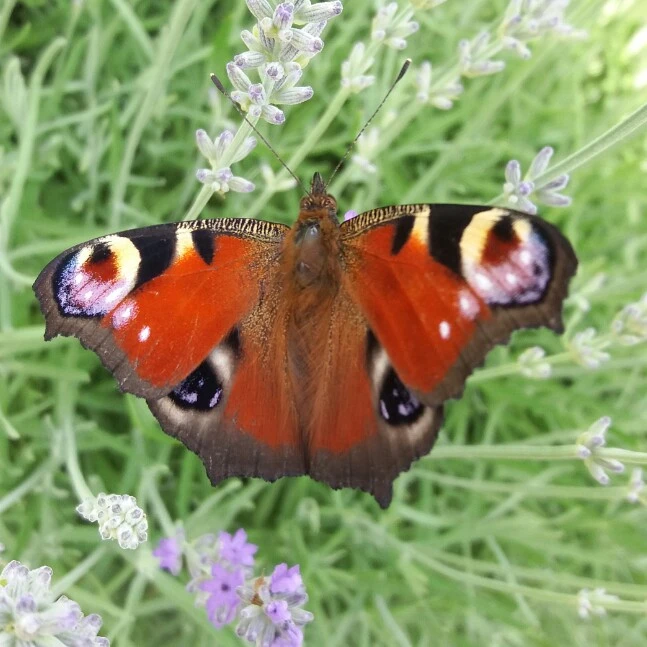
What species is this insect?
Aglais io
